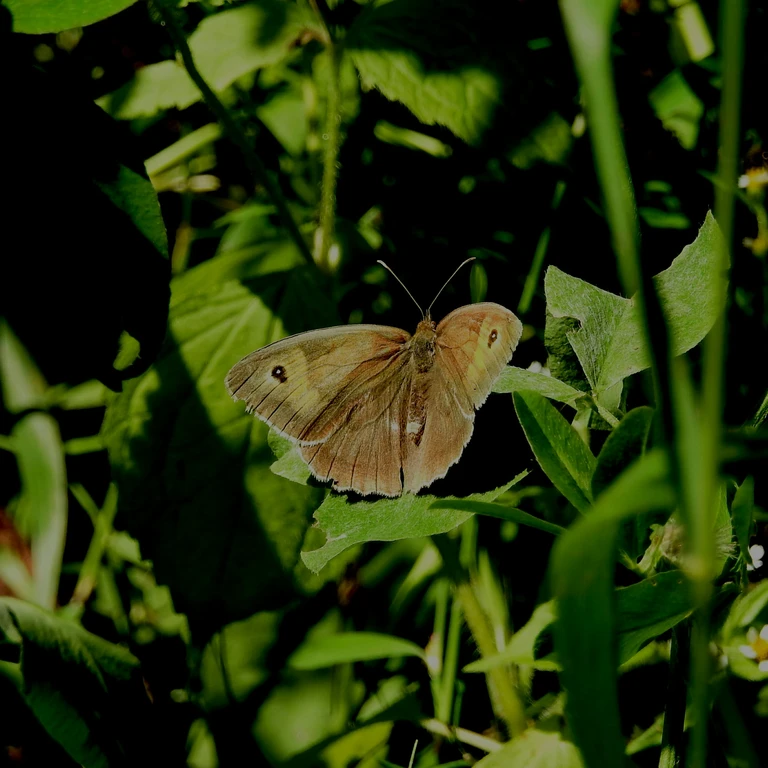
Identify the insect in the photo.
Maniola jurtina
